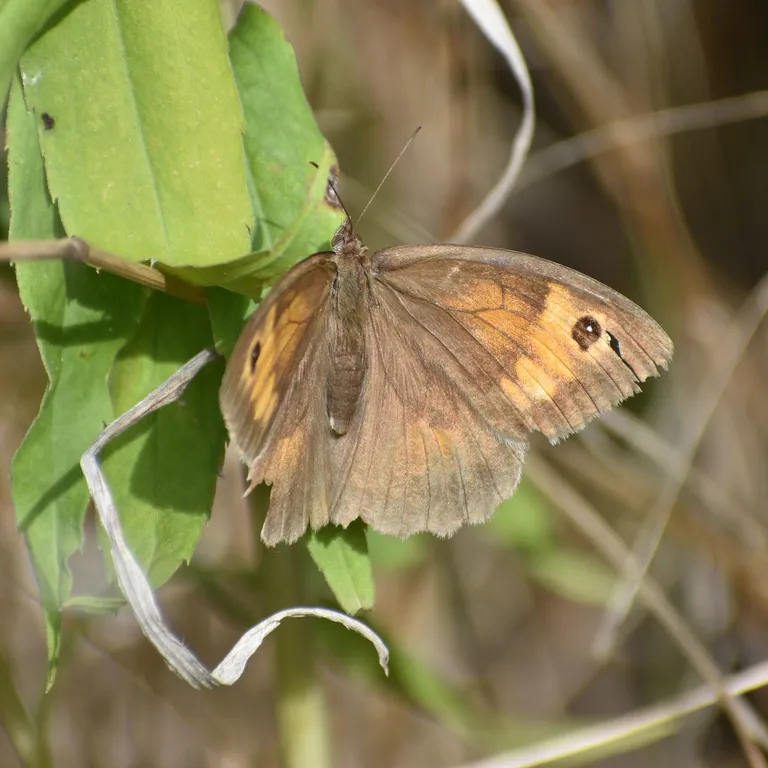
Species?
Maniola jurtina
